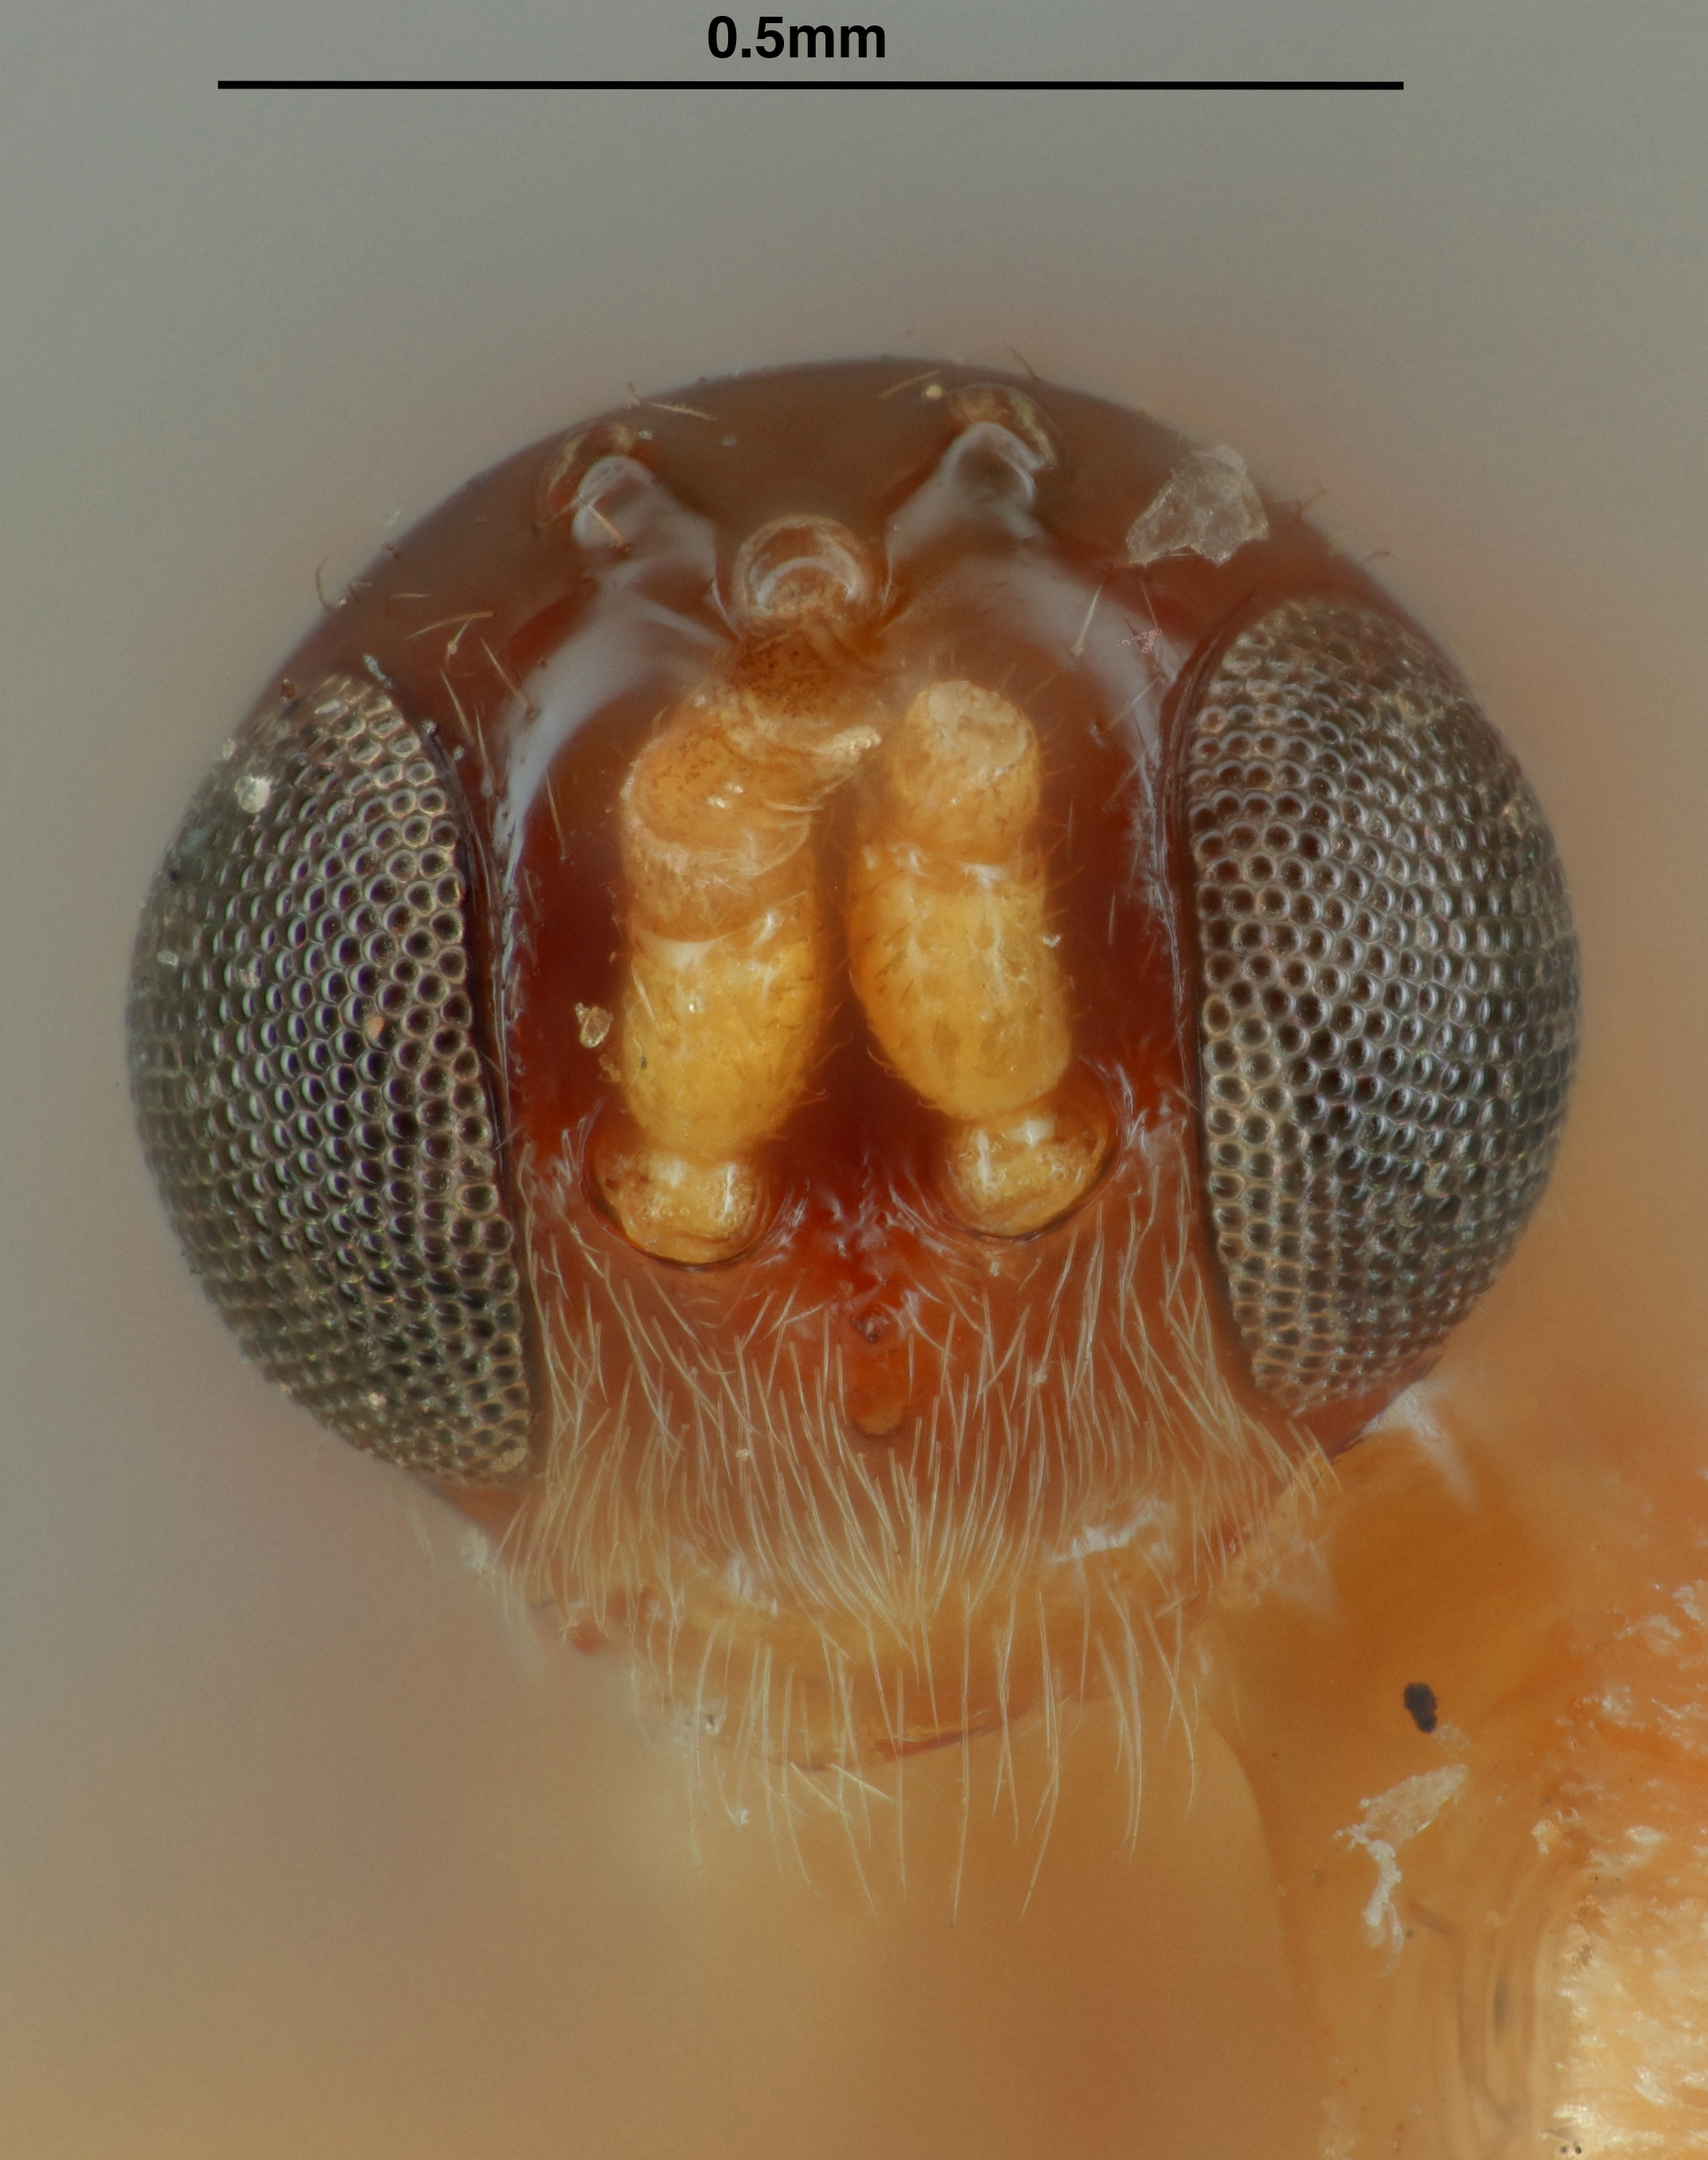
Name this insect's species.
Syrrhizus diarroticae
